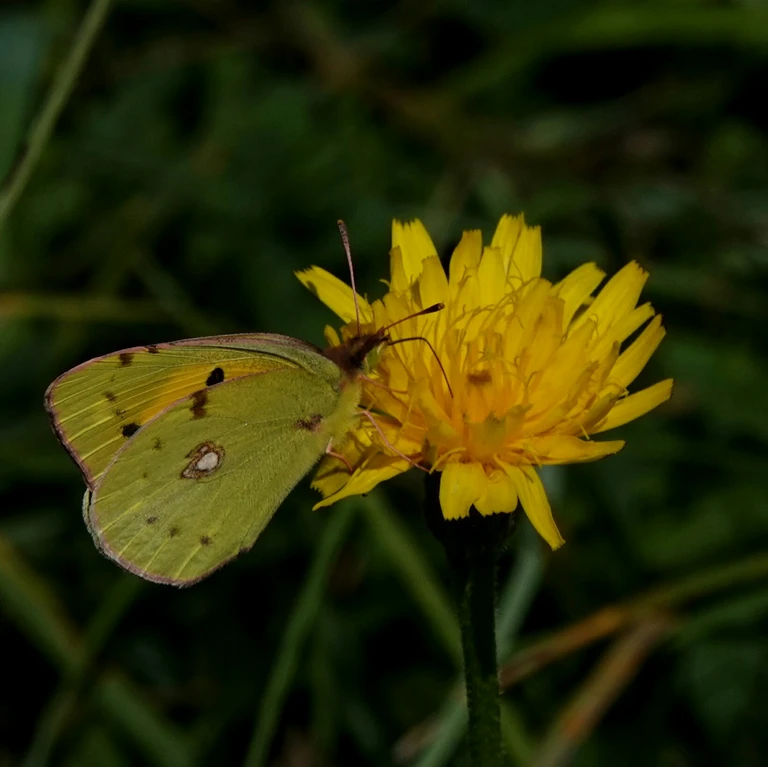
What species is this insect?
Colias croceus
